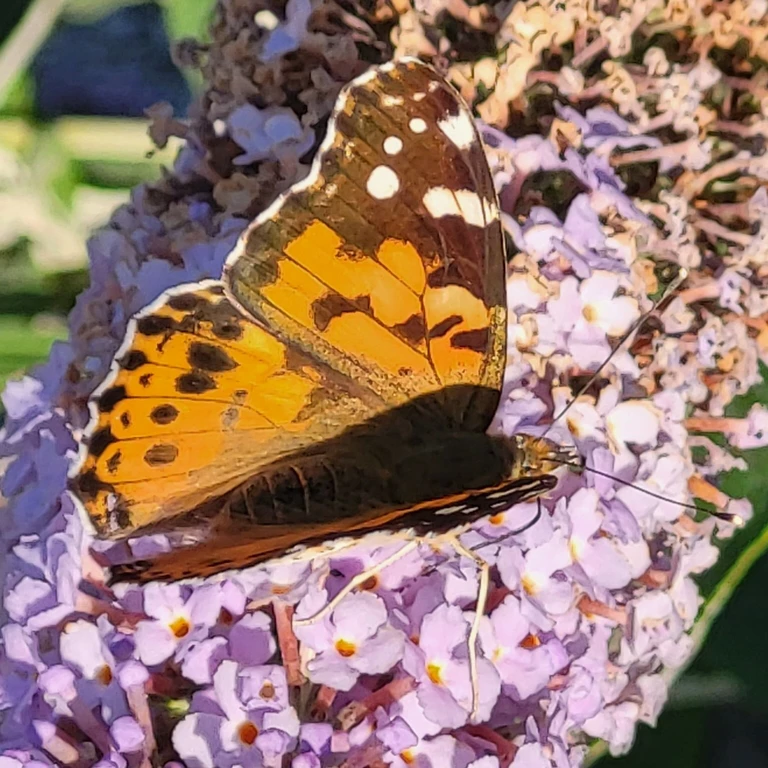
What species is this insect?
Vanessa cardui
